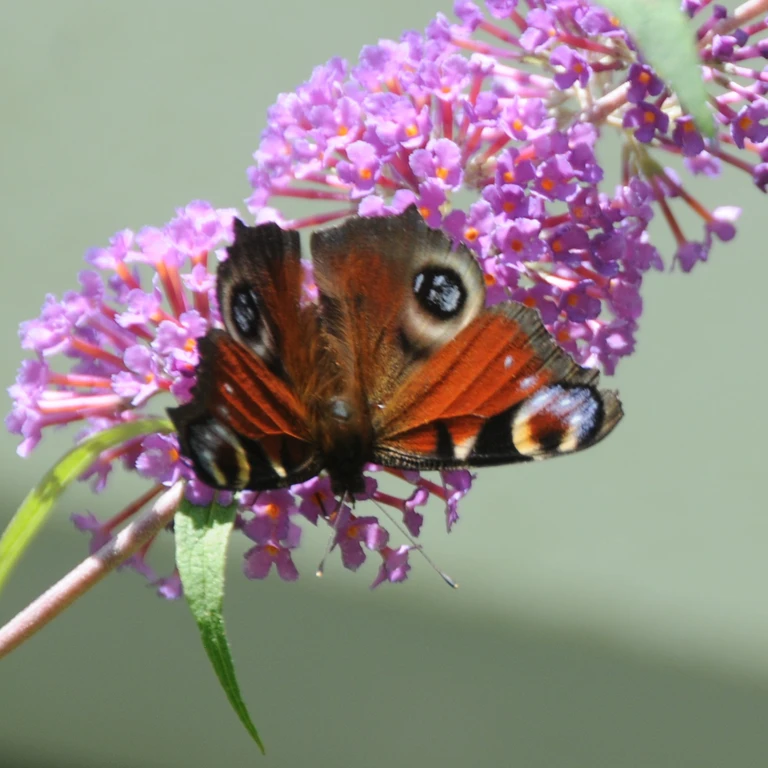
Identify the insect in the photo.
Aglais io
